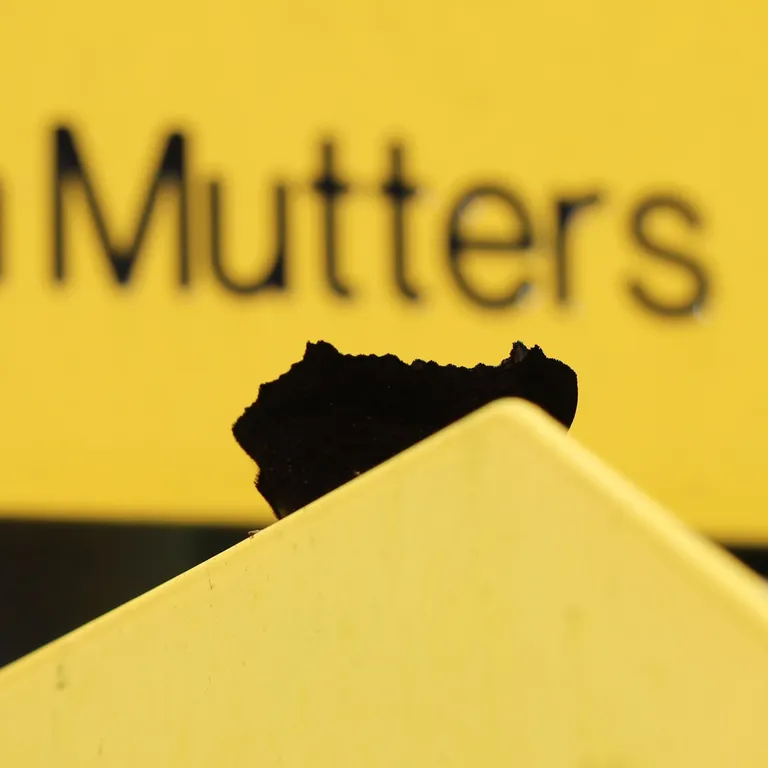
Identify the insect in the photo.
Aglais io
